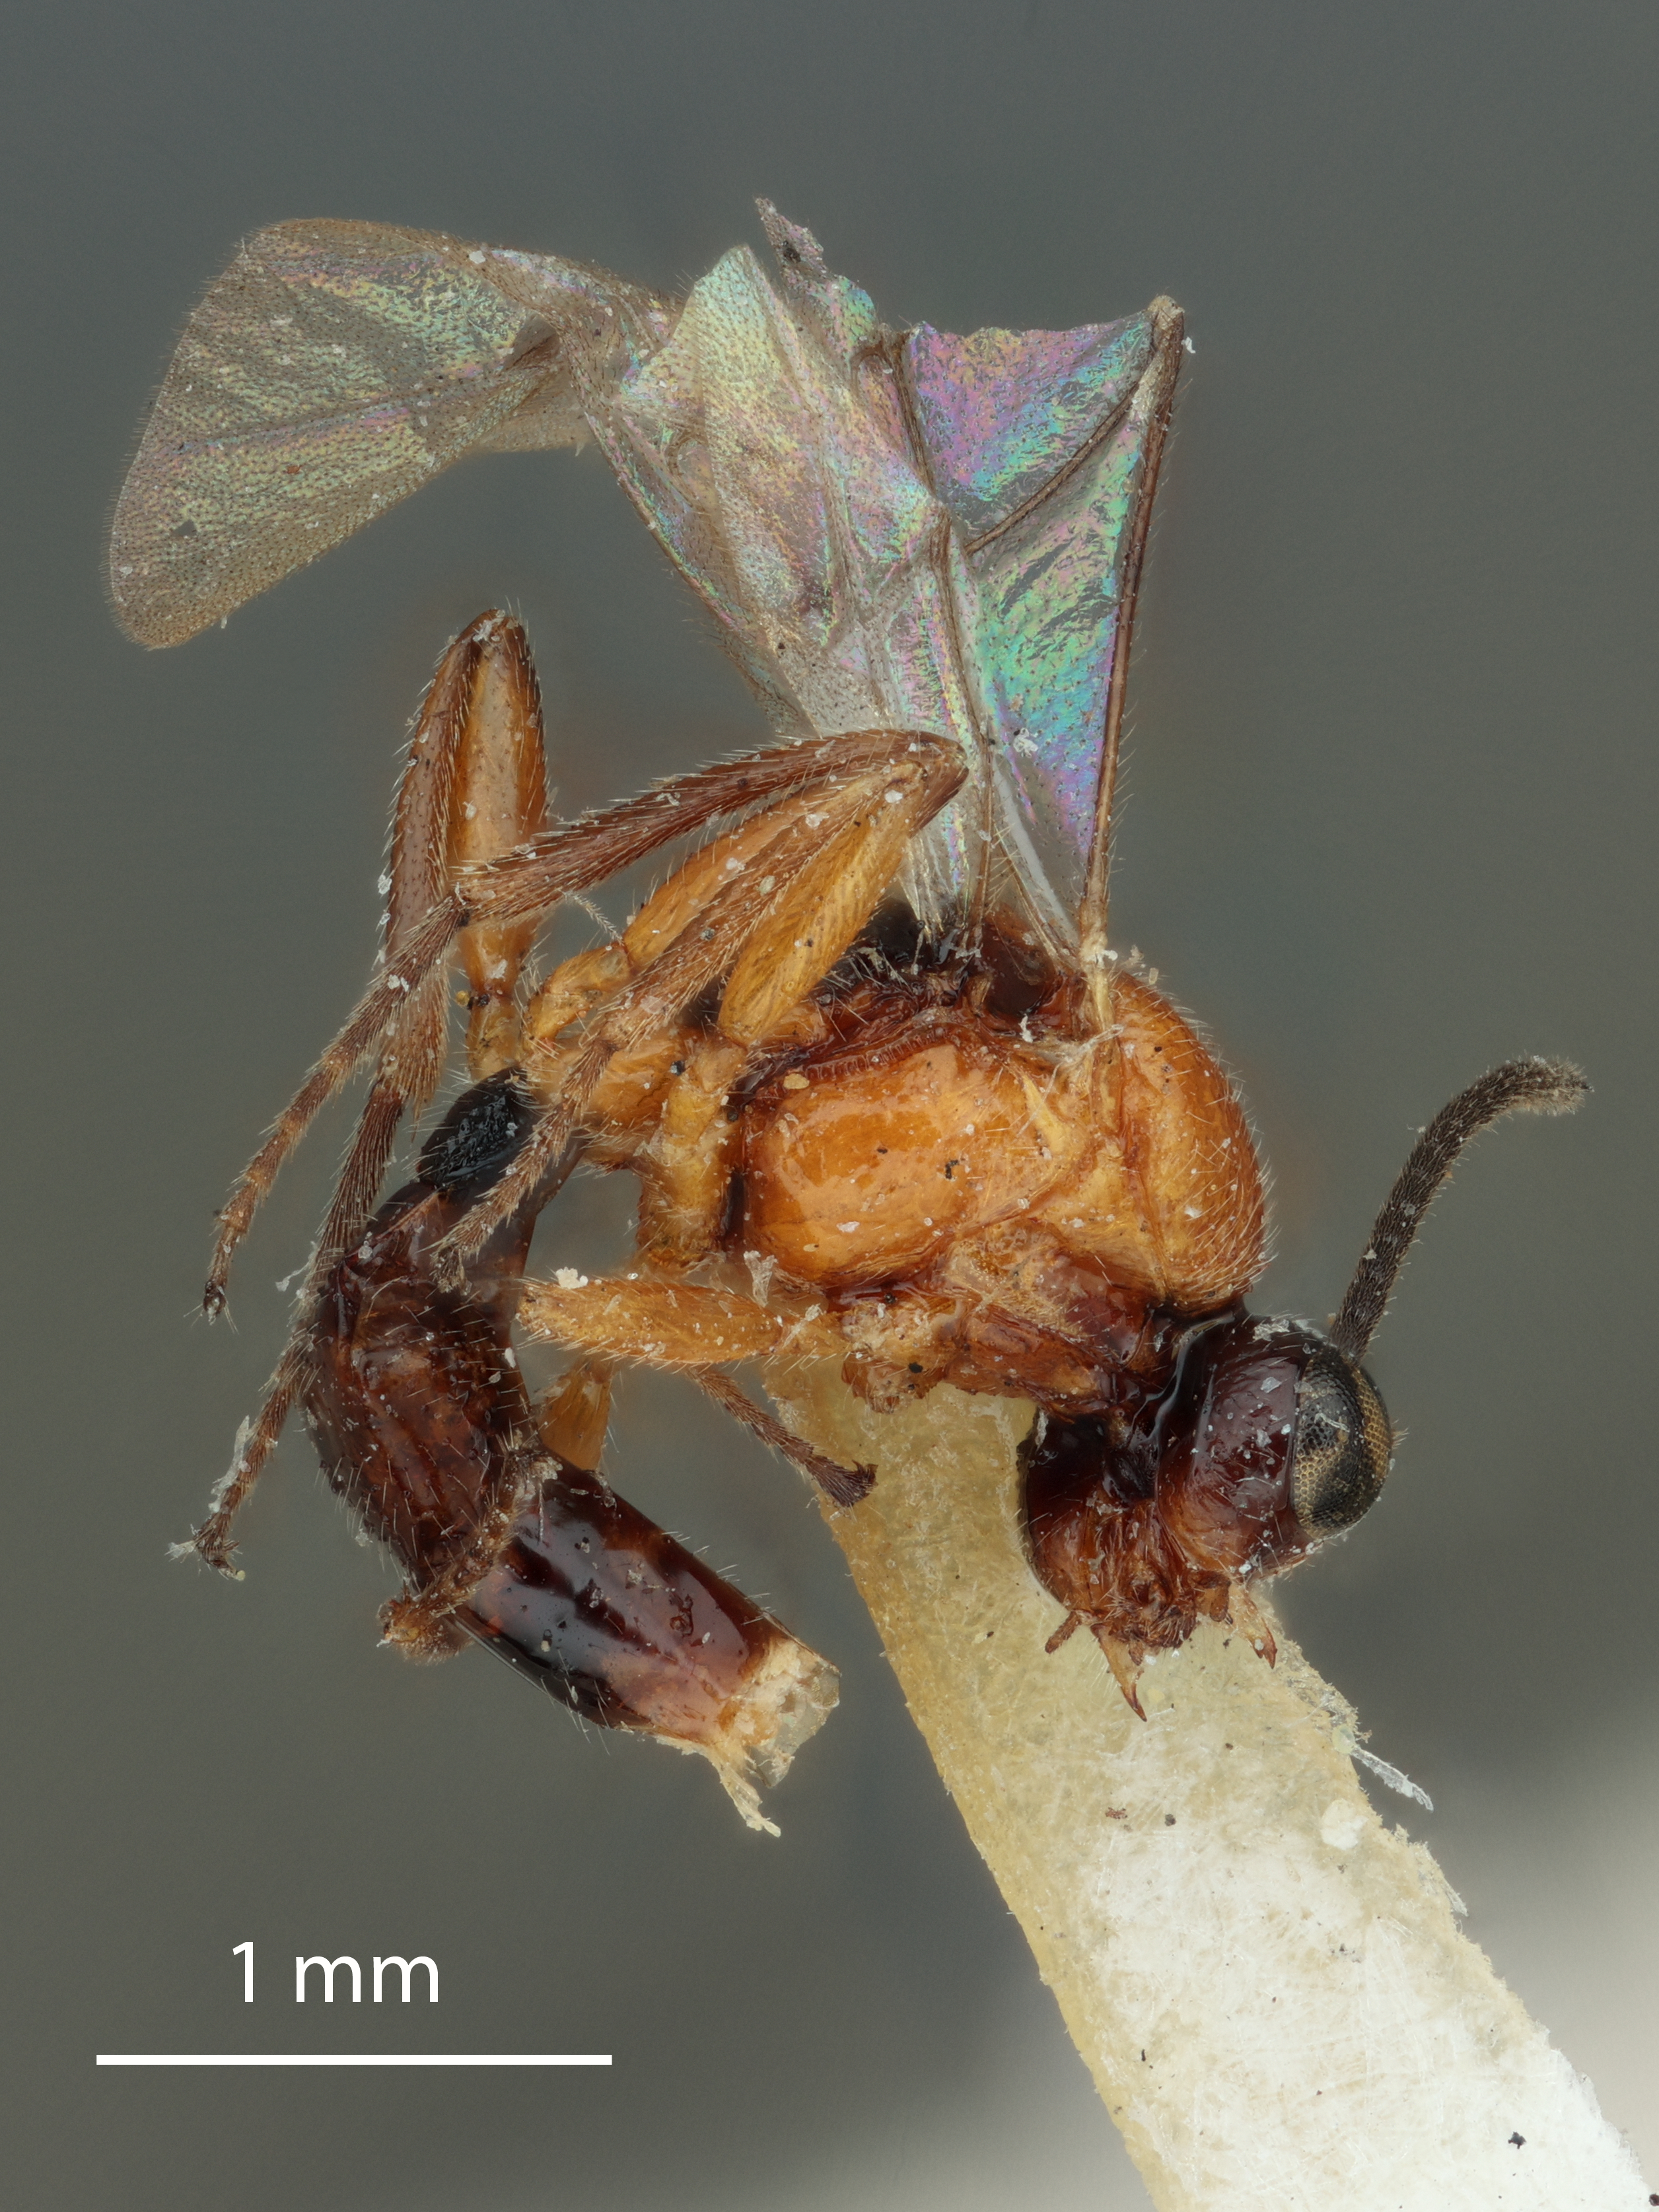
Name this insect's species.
Aphidius scorpinicus
